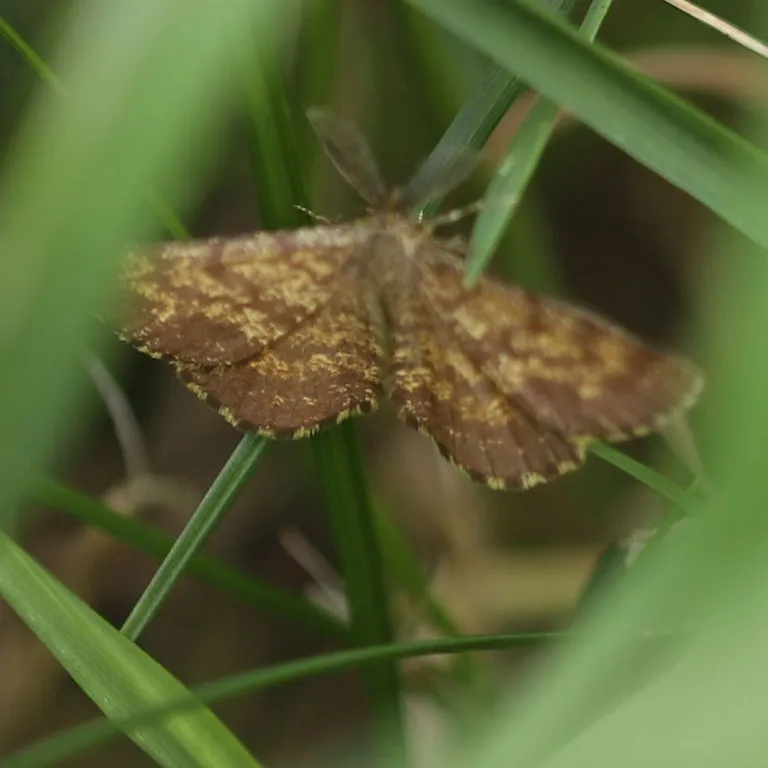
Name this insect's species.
Ematurga atomaria
